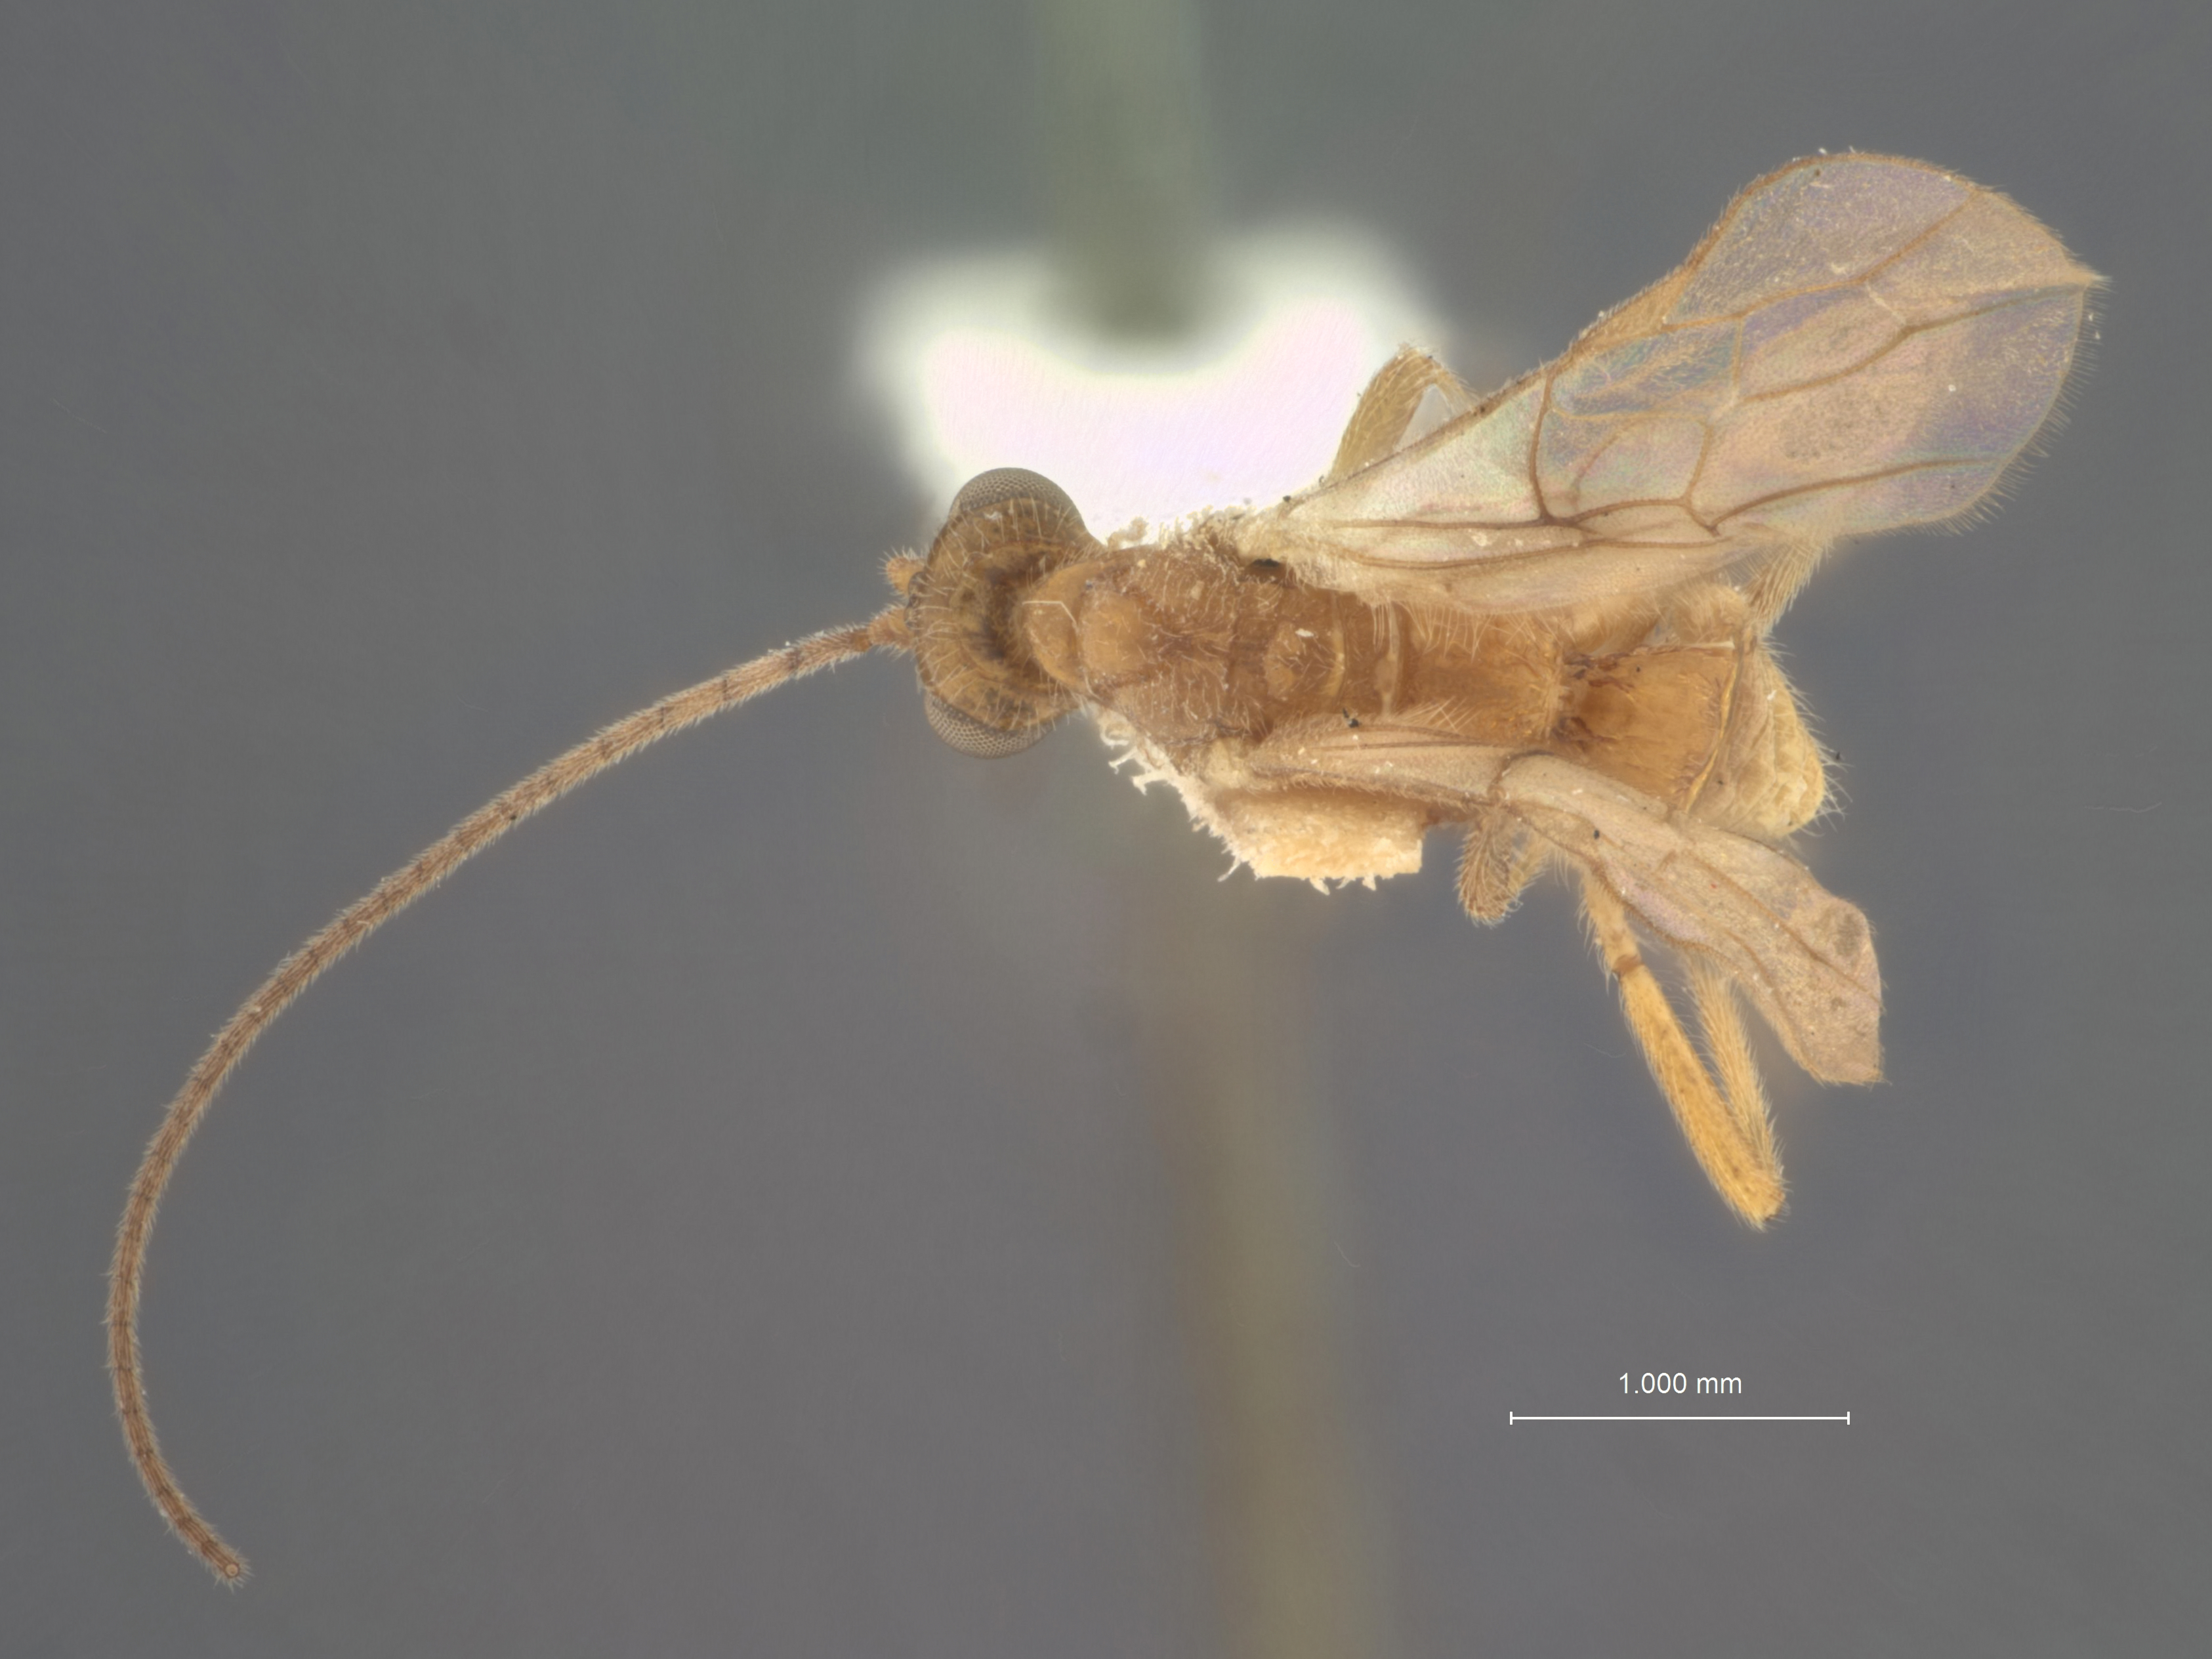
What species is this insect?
Oncophanes hesperidis
